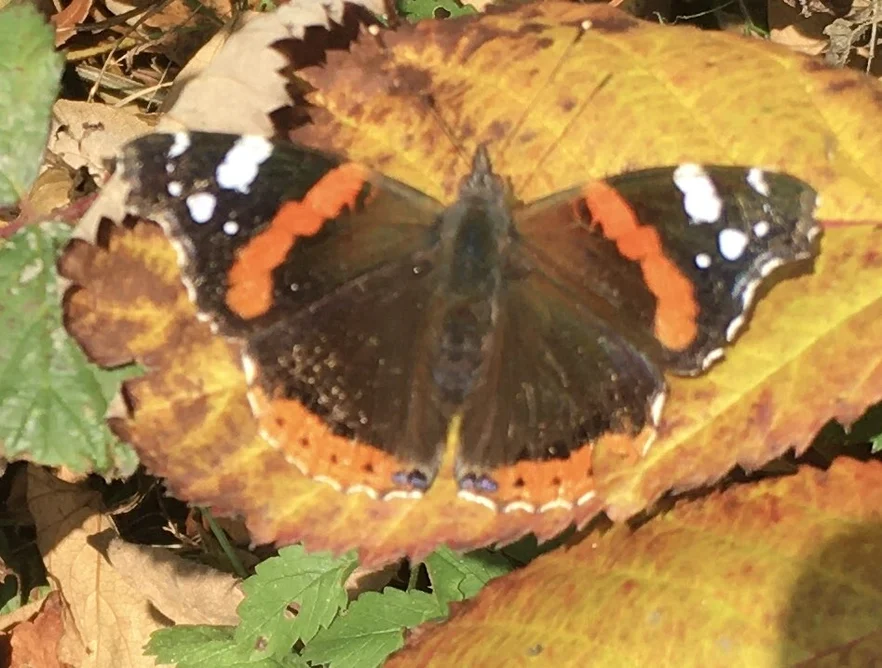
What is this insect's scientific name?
Vanessa atalanta
